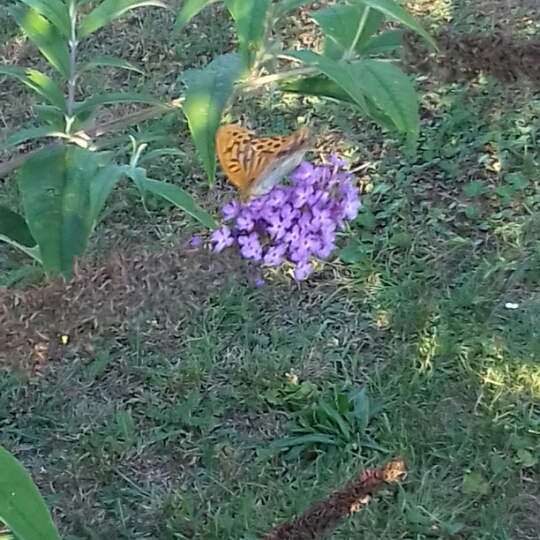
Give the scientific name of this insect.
Argynnis paphia
